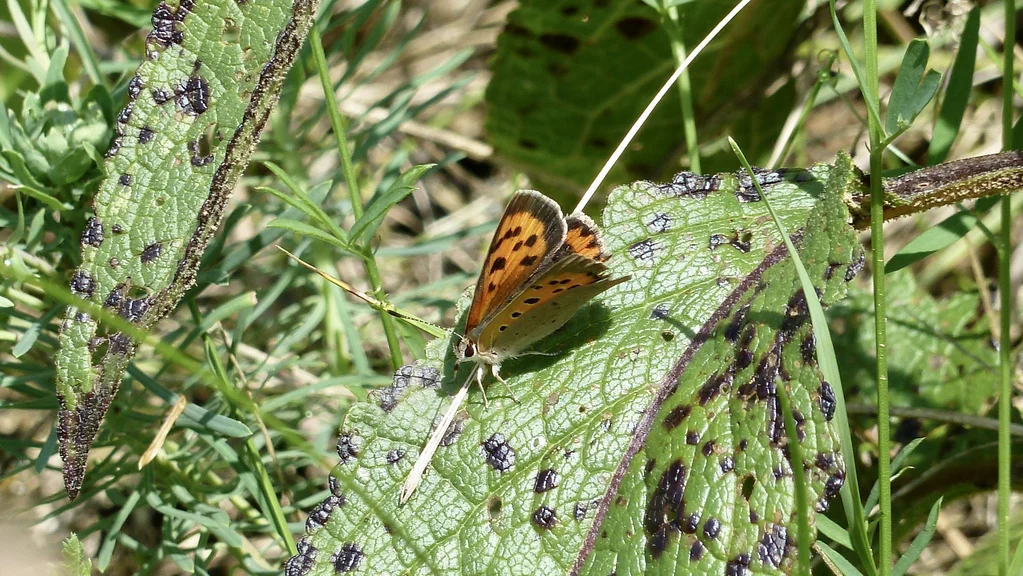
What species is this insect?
Lycaena phlaeas
